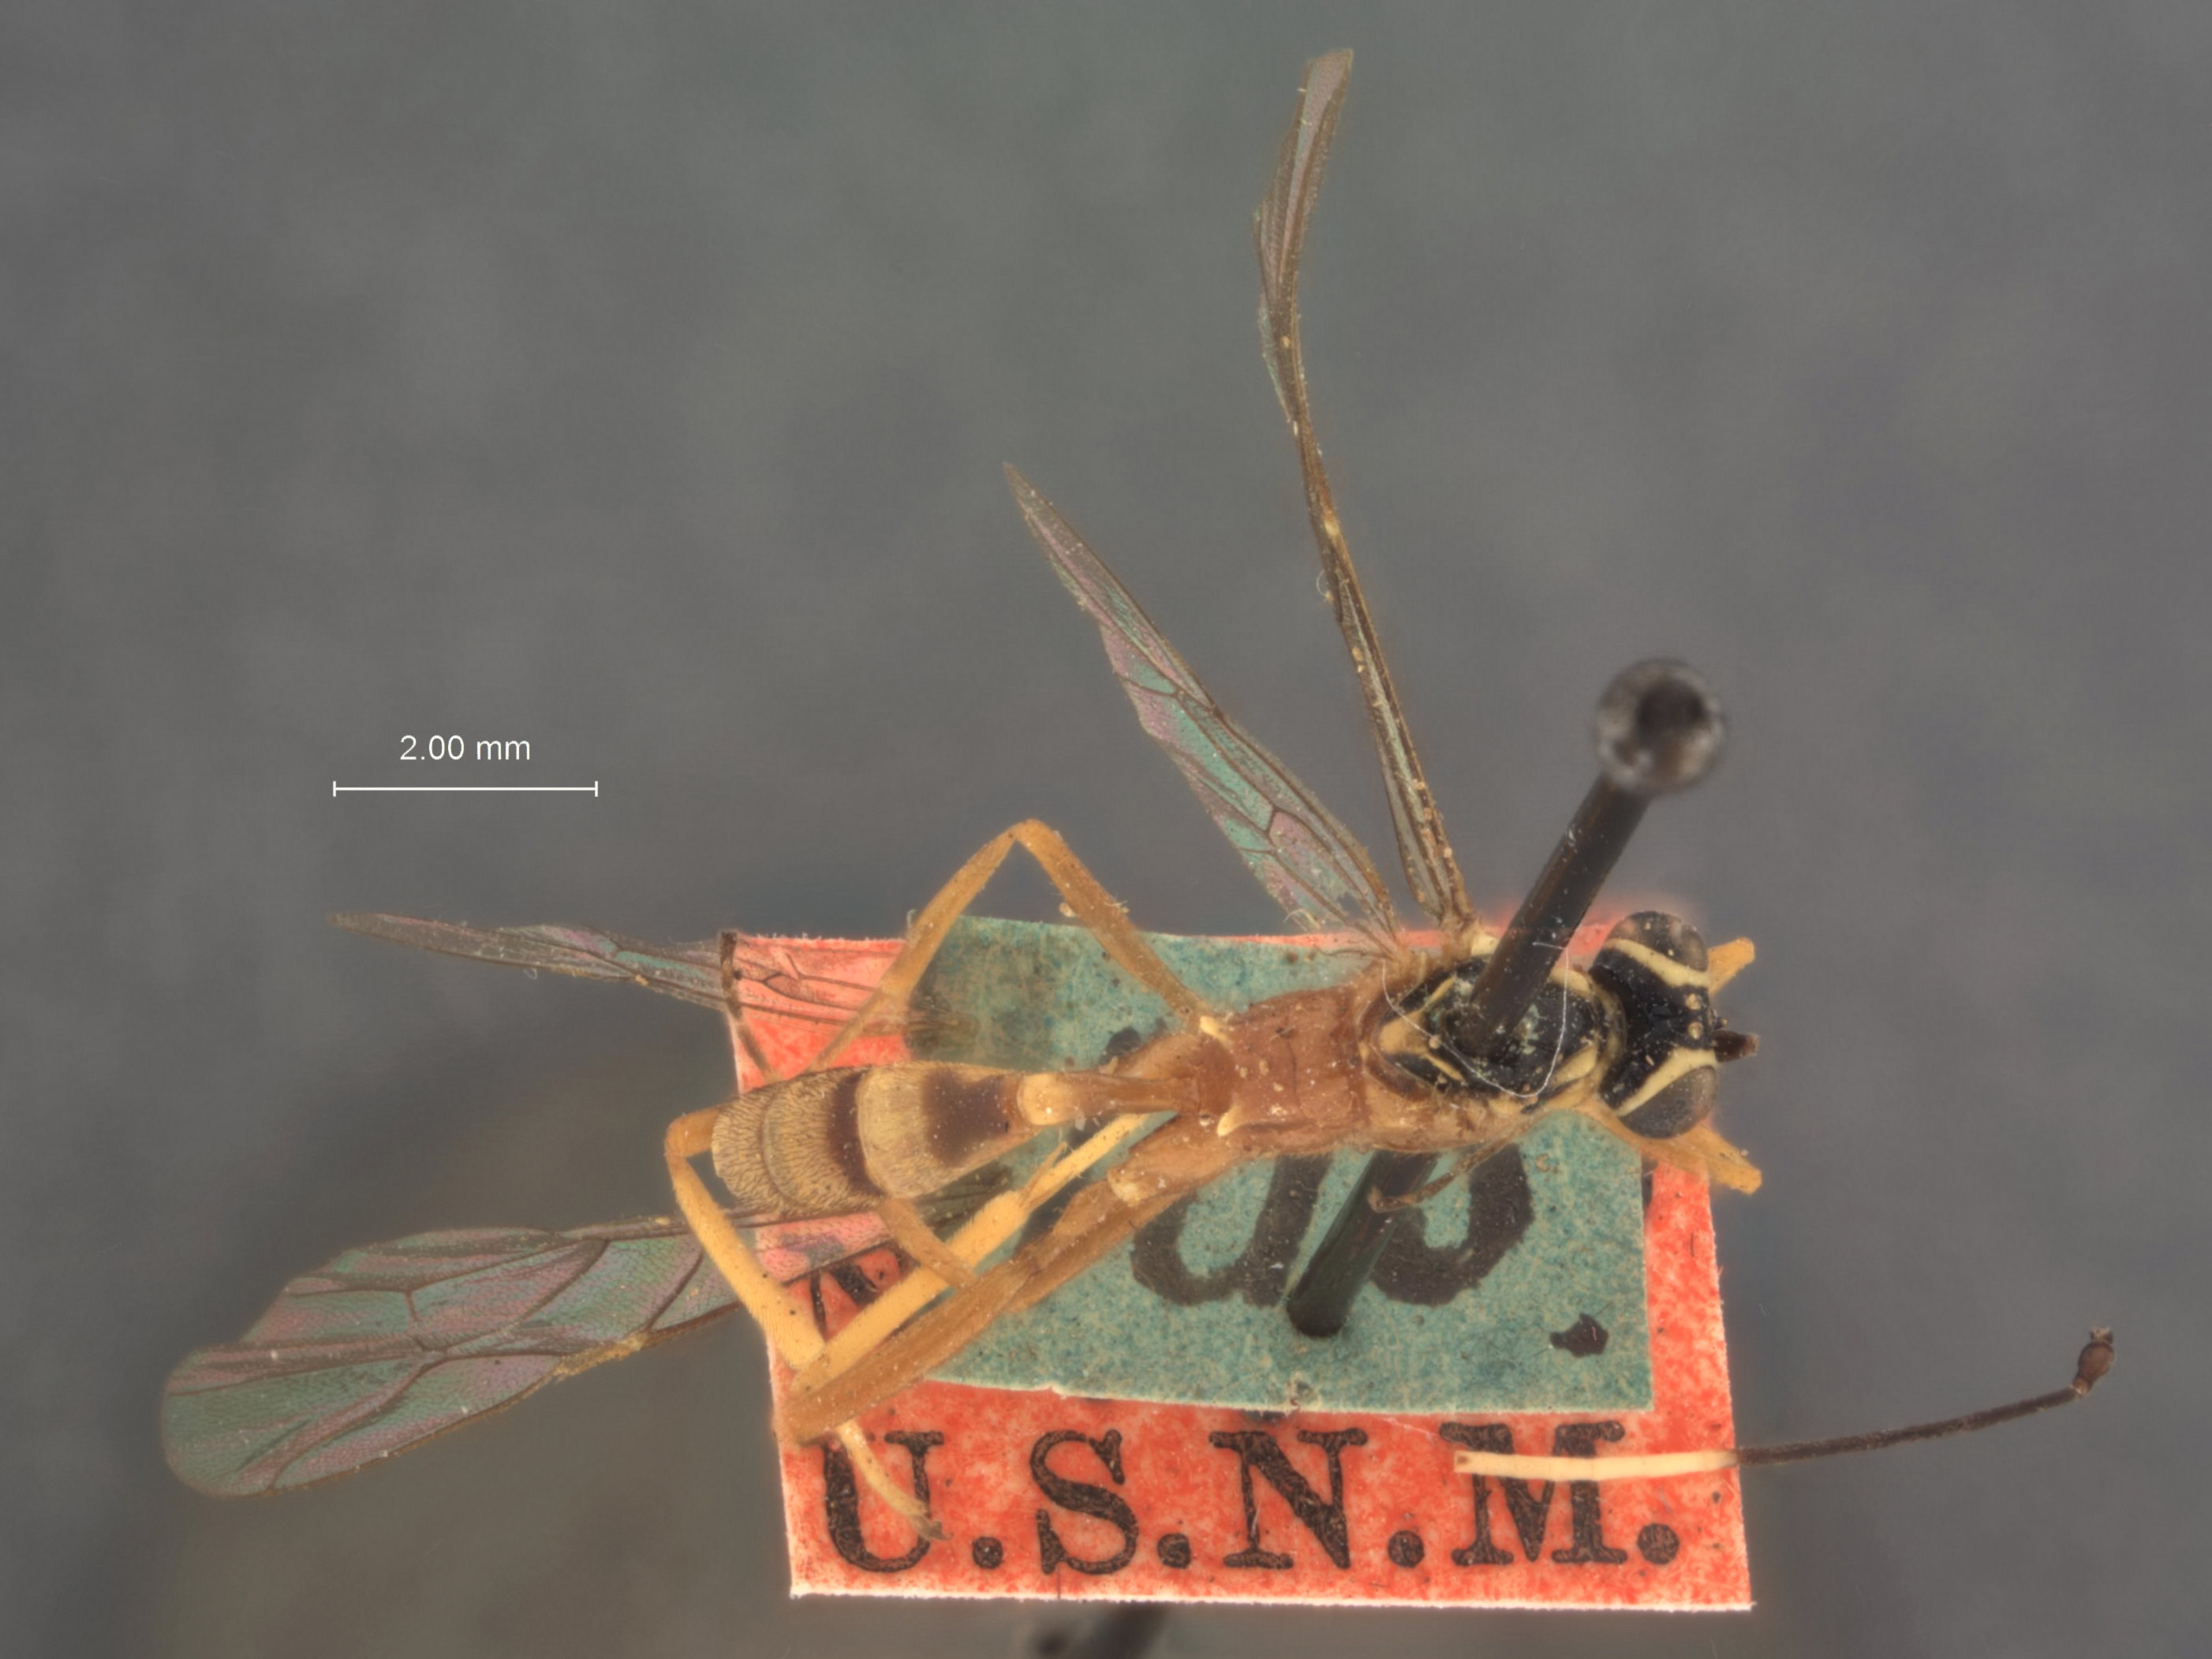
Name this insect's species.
Polycyrtus confusus
